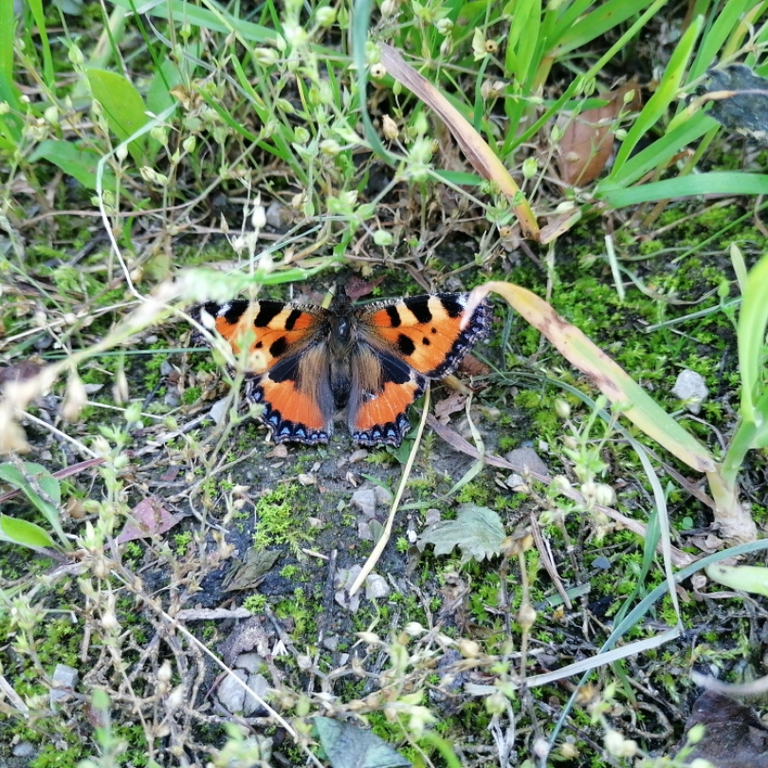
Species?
Aglais urticae
